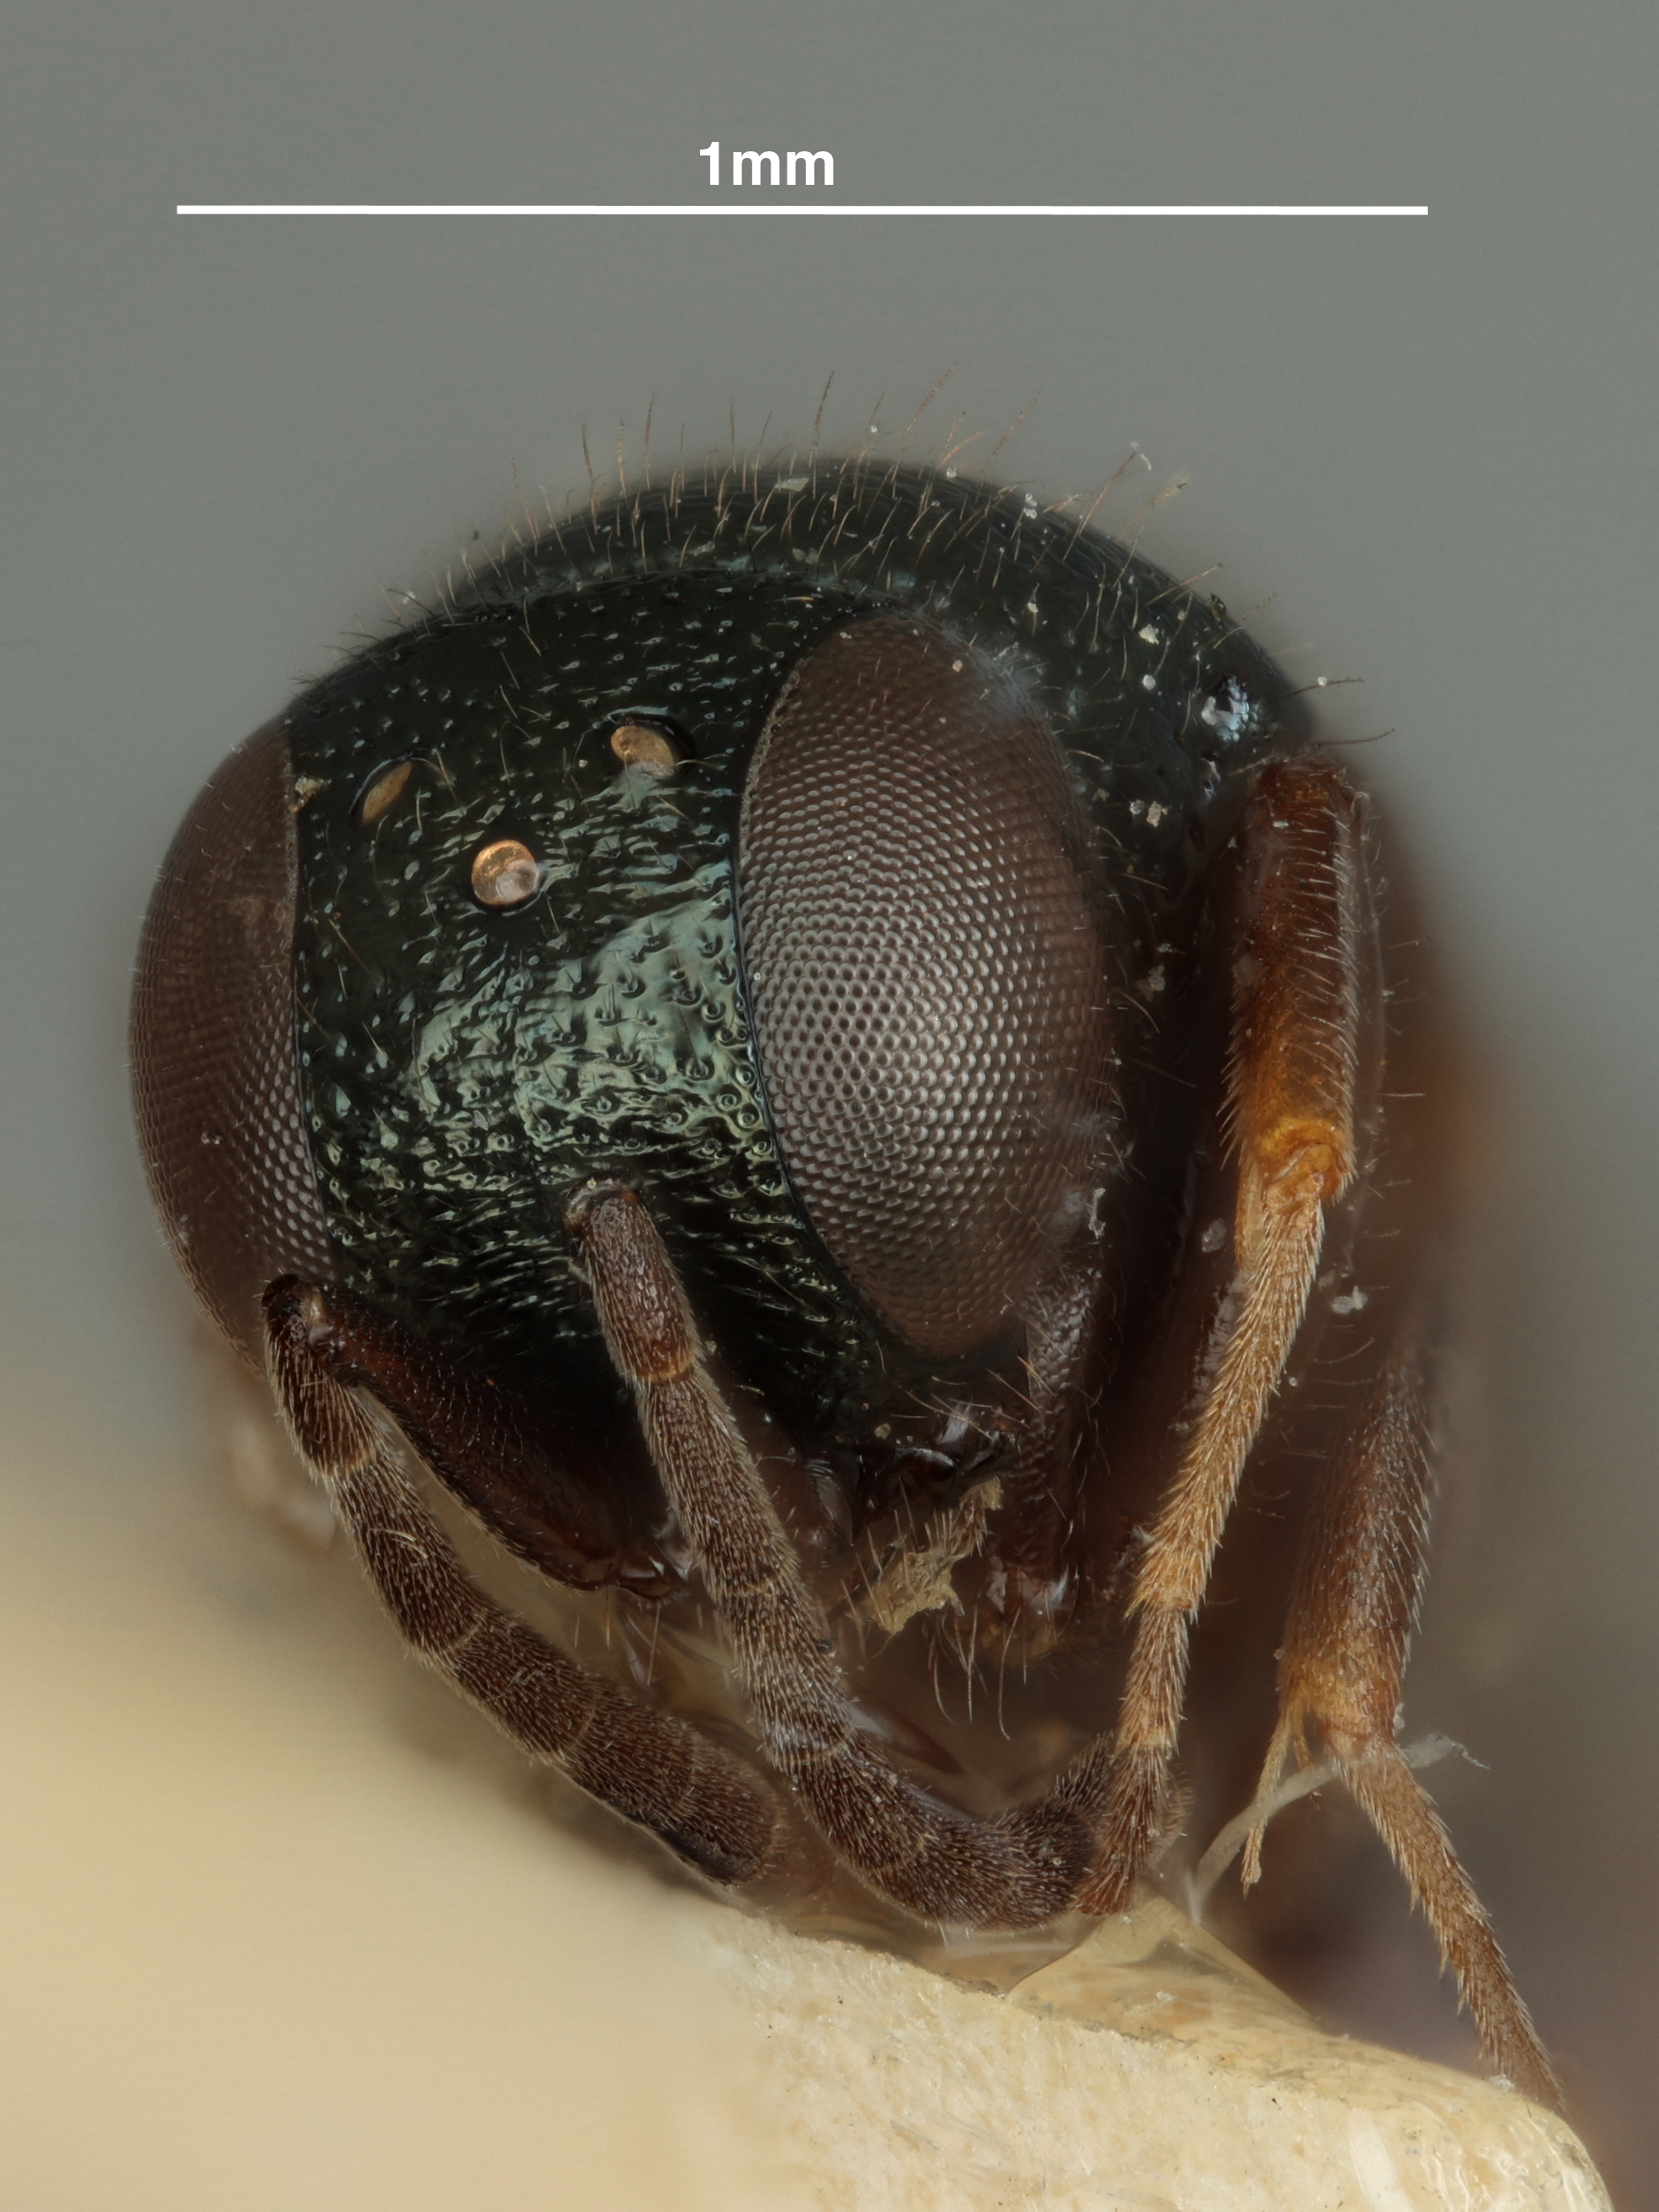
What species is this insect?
Mesitiopterus townsendi
